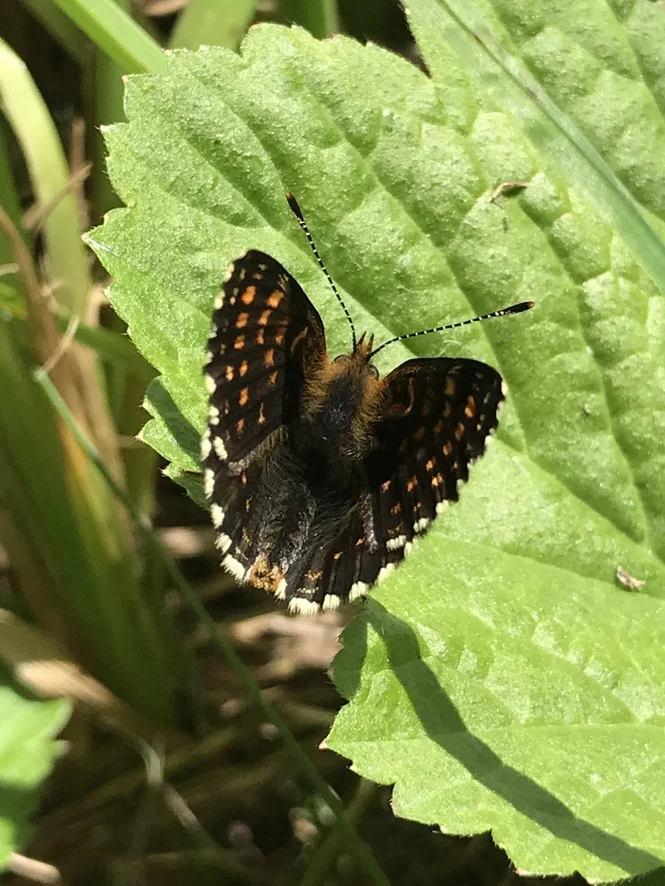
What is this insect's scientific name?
Melitaea diamina
